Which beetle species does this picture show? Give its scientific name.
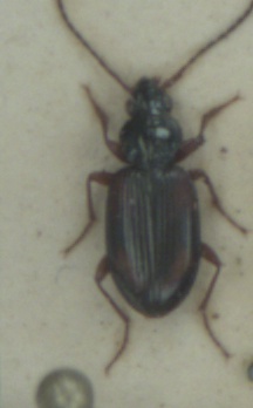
Bembidion tetracolum
